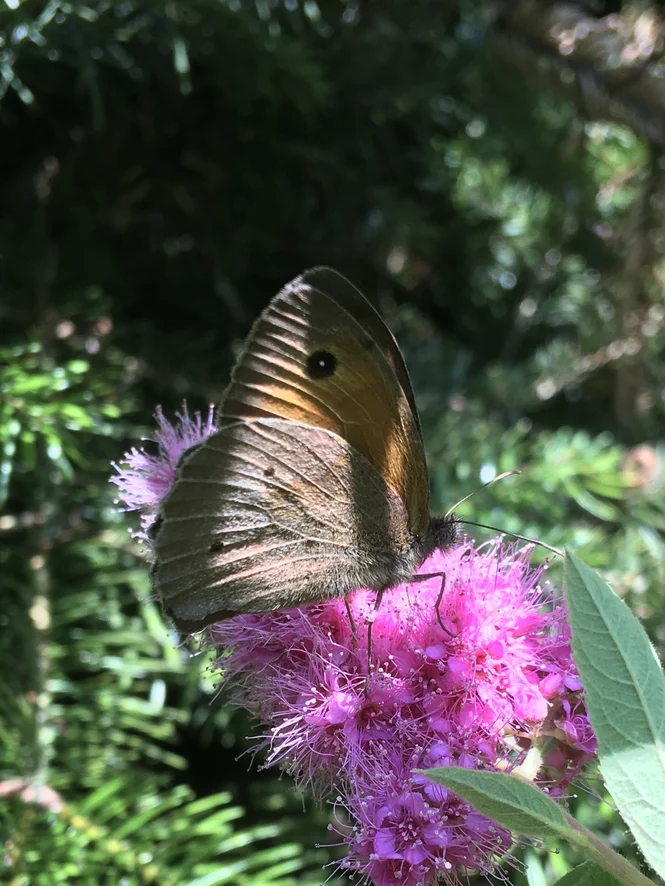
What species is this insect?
Maniola jurtina
